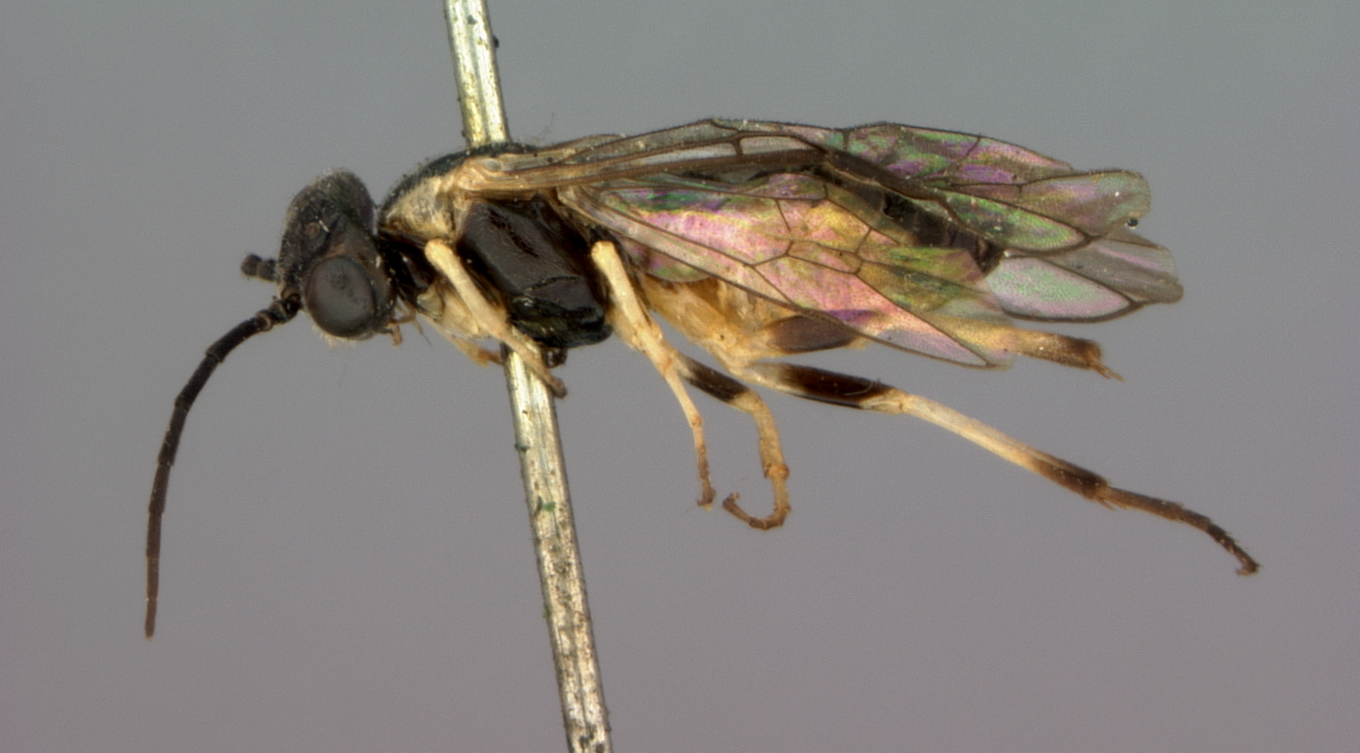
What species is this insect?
Pteronus occidentalis
